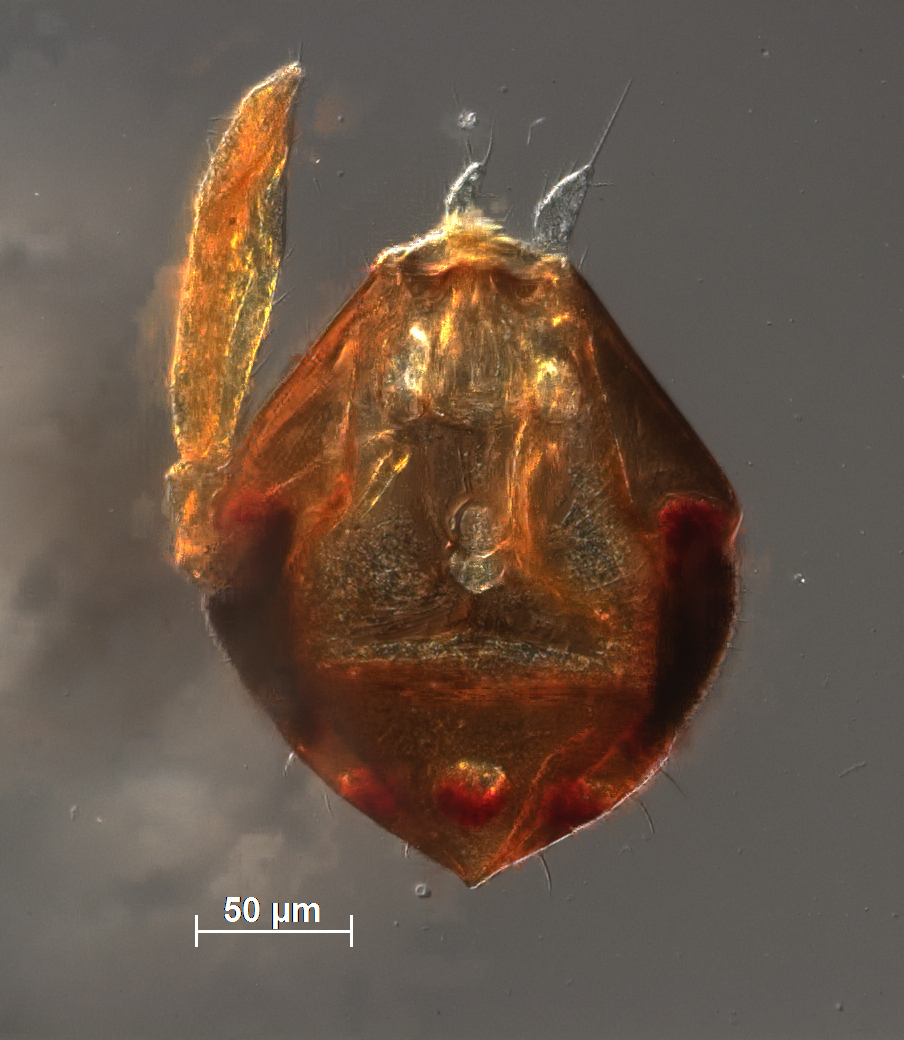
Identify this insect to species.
Arrhenophagus albipes
